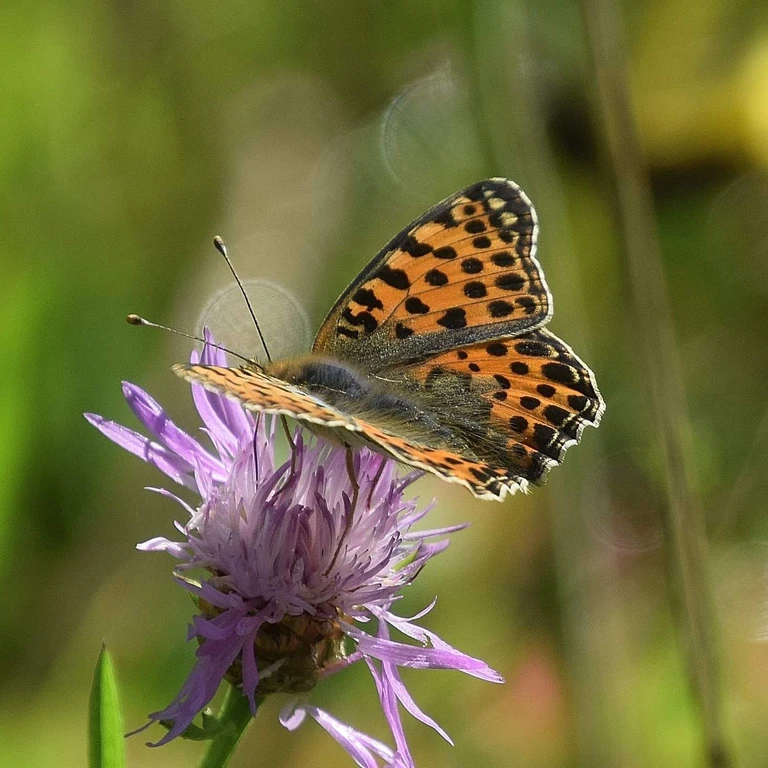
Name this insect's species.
Issoria lathonia
